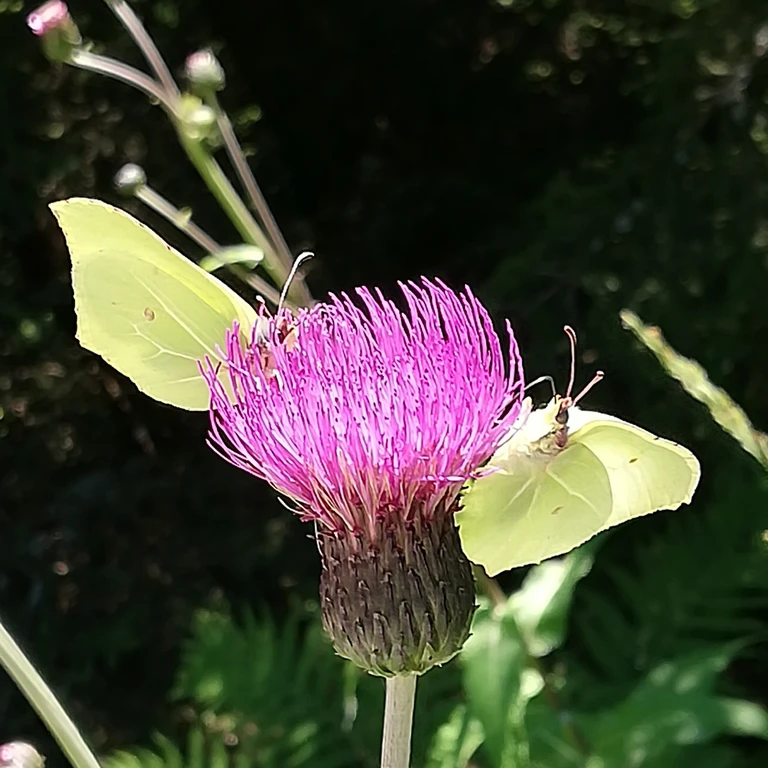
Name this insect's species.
Gonepteryx rhamni
